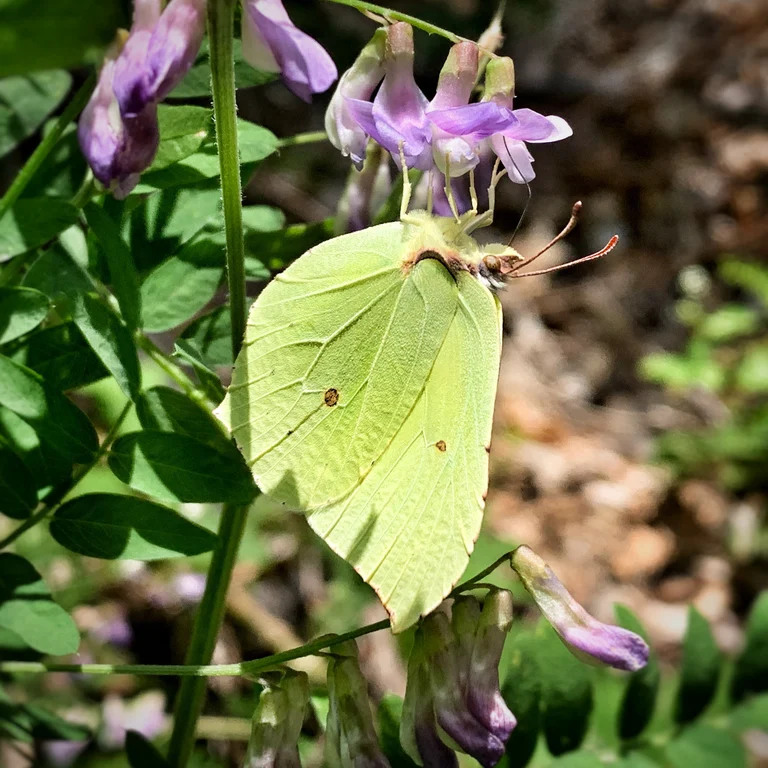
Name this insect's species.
Gonepteryx rhamni
